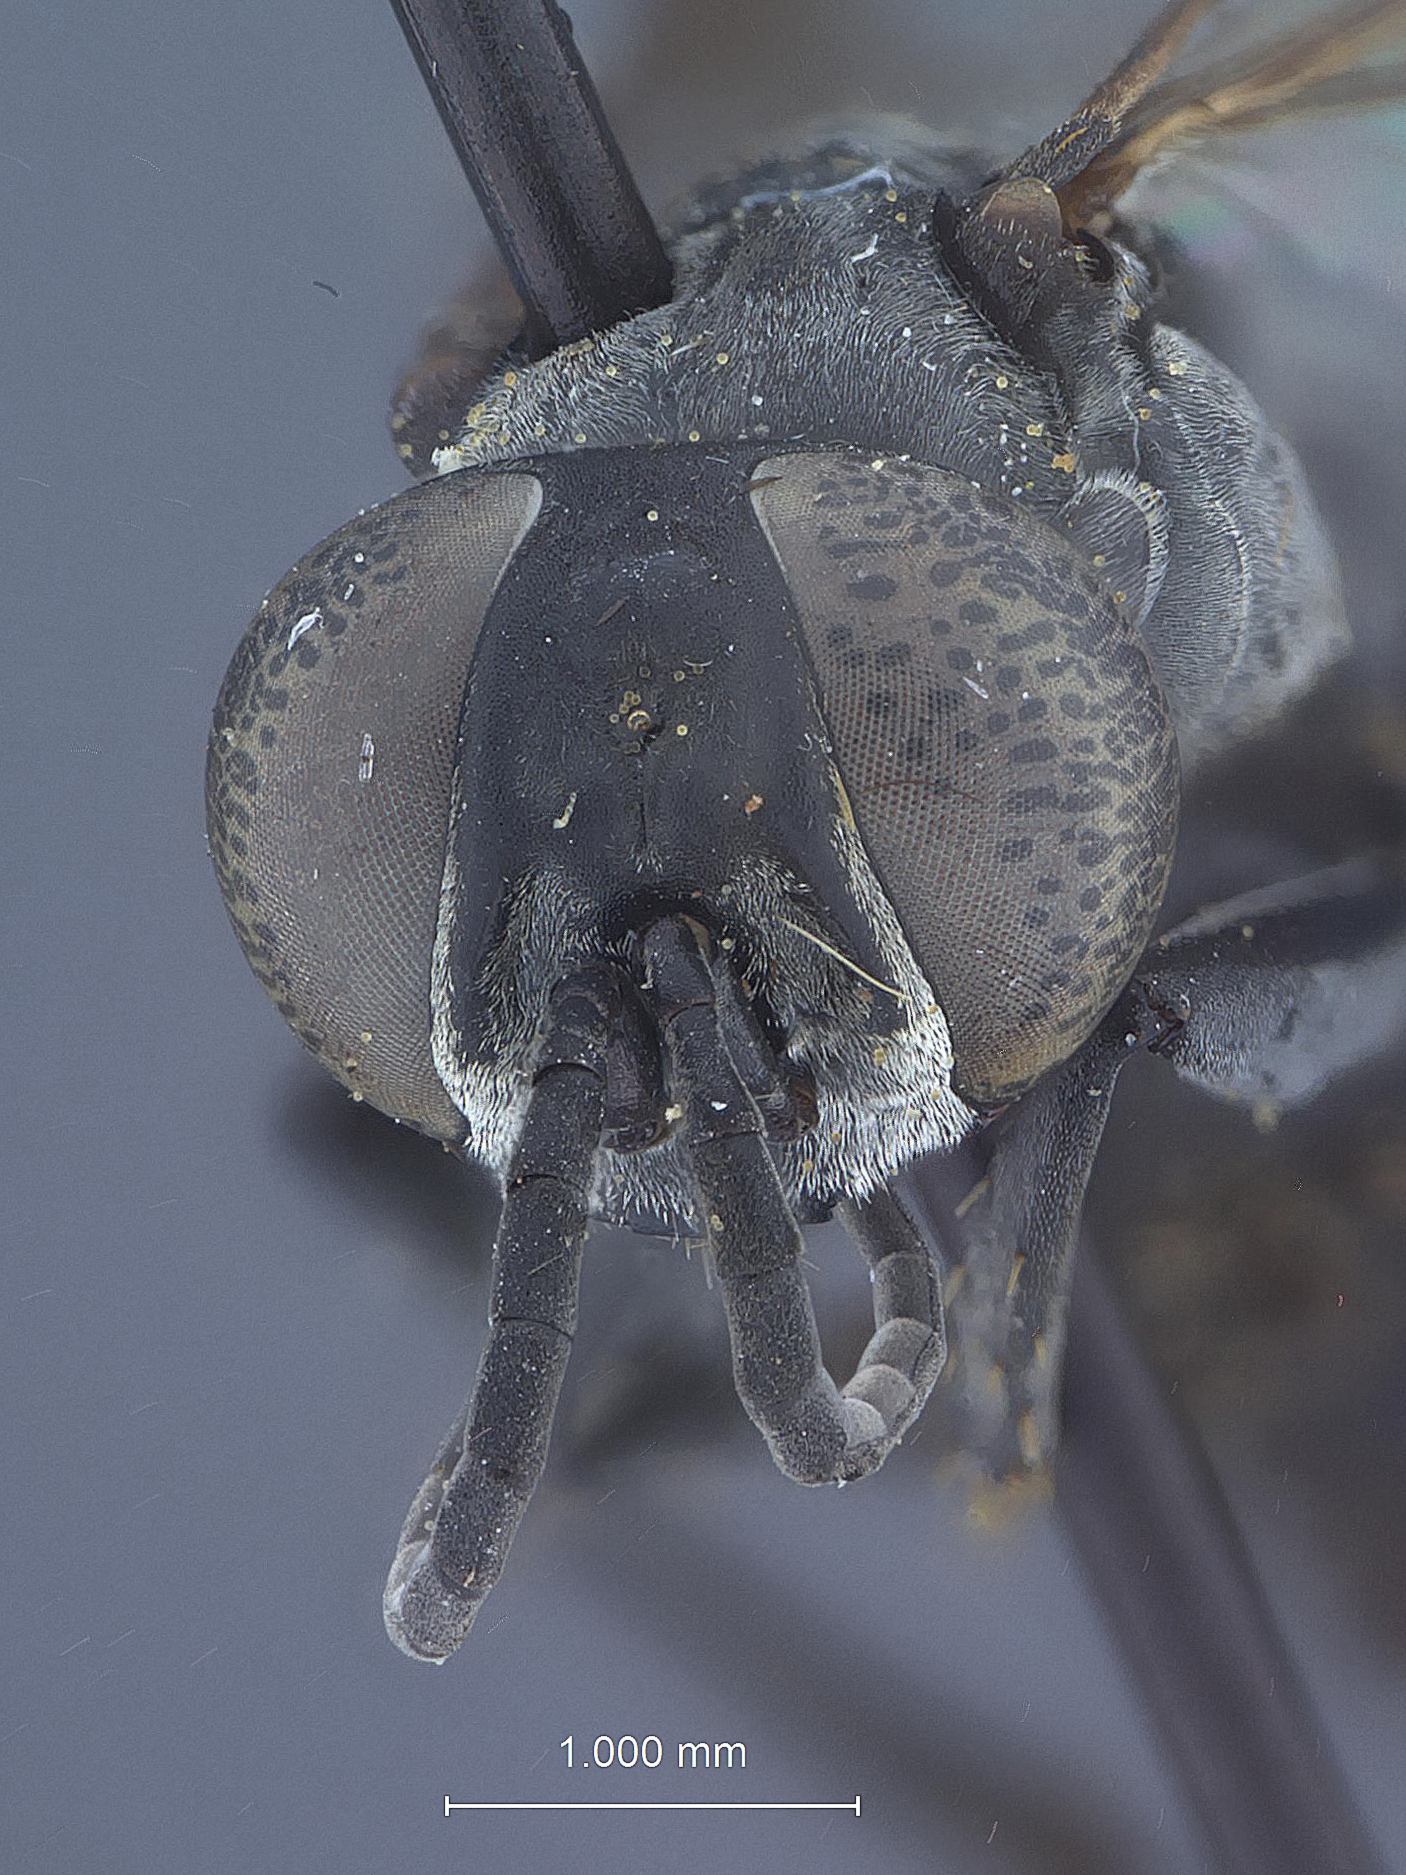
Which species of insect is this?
Motes muesebecki
